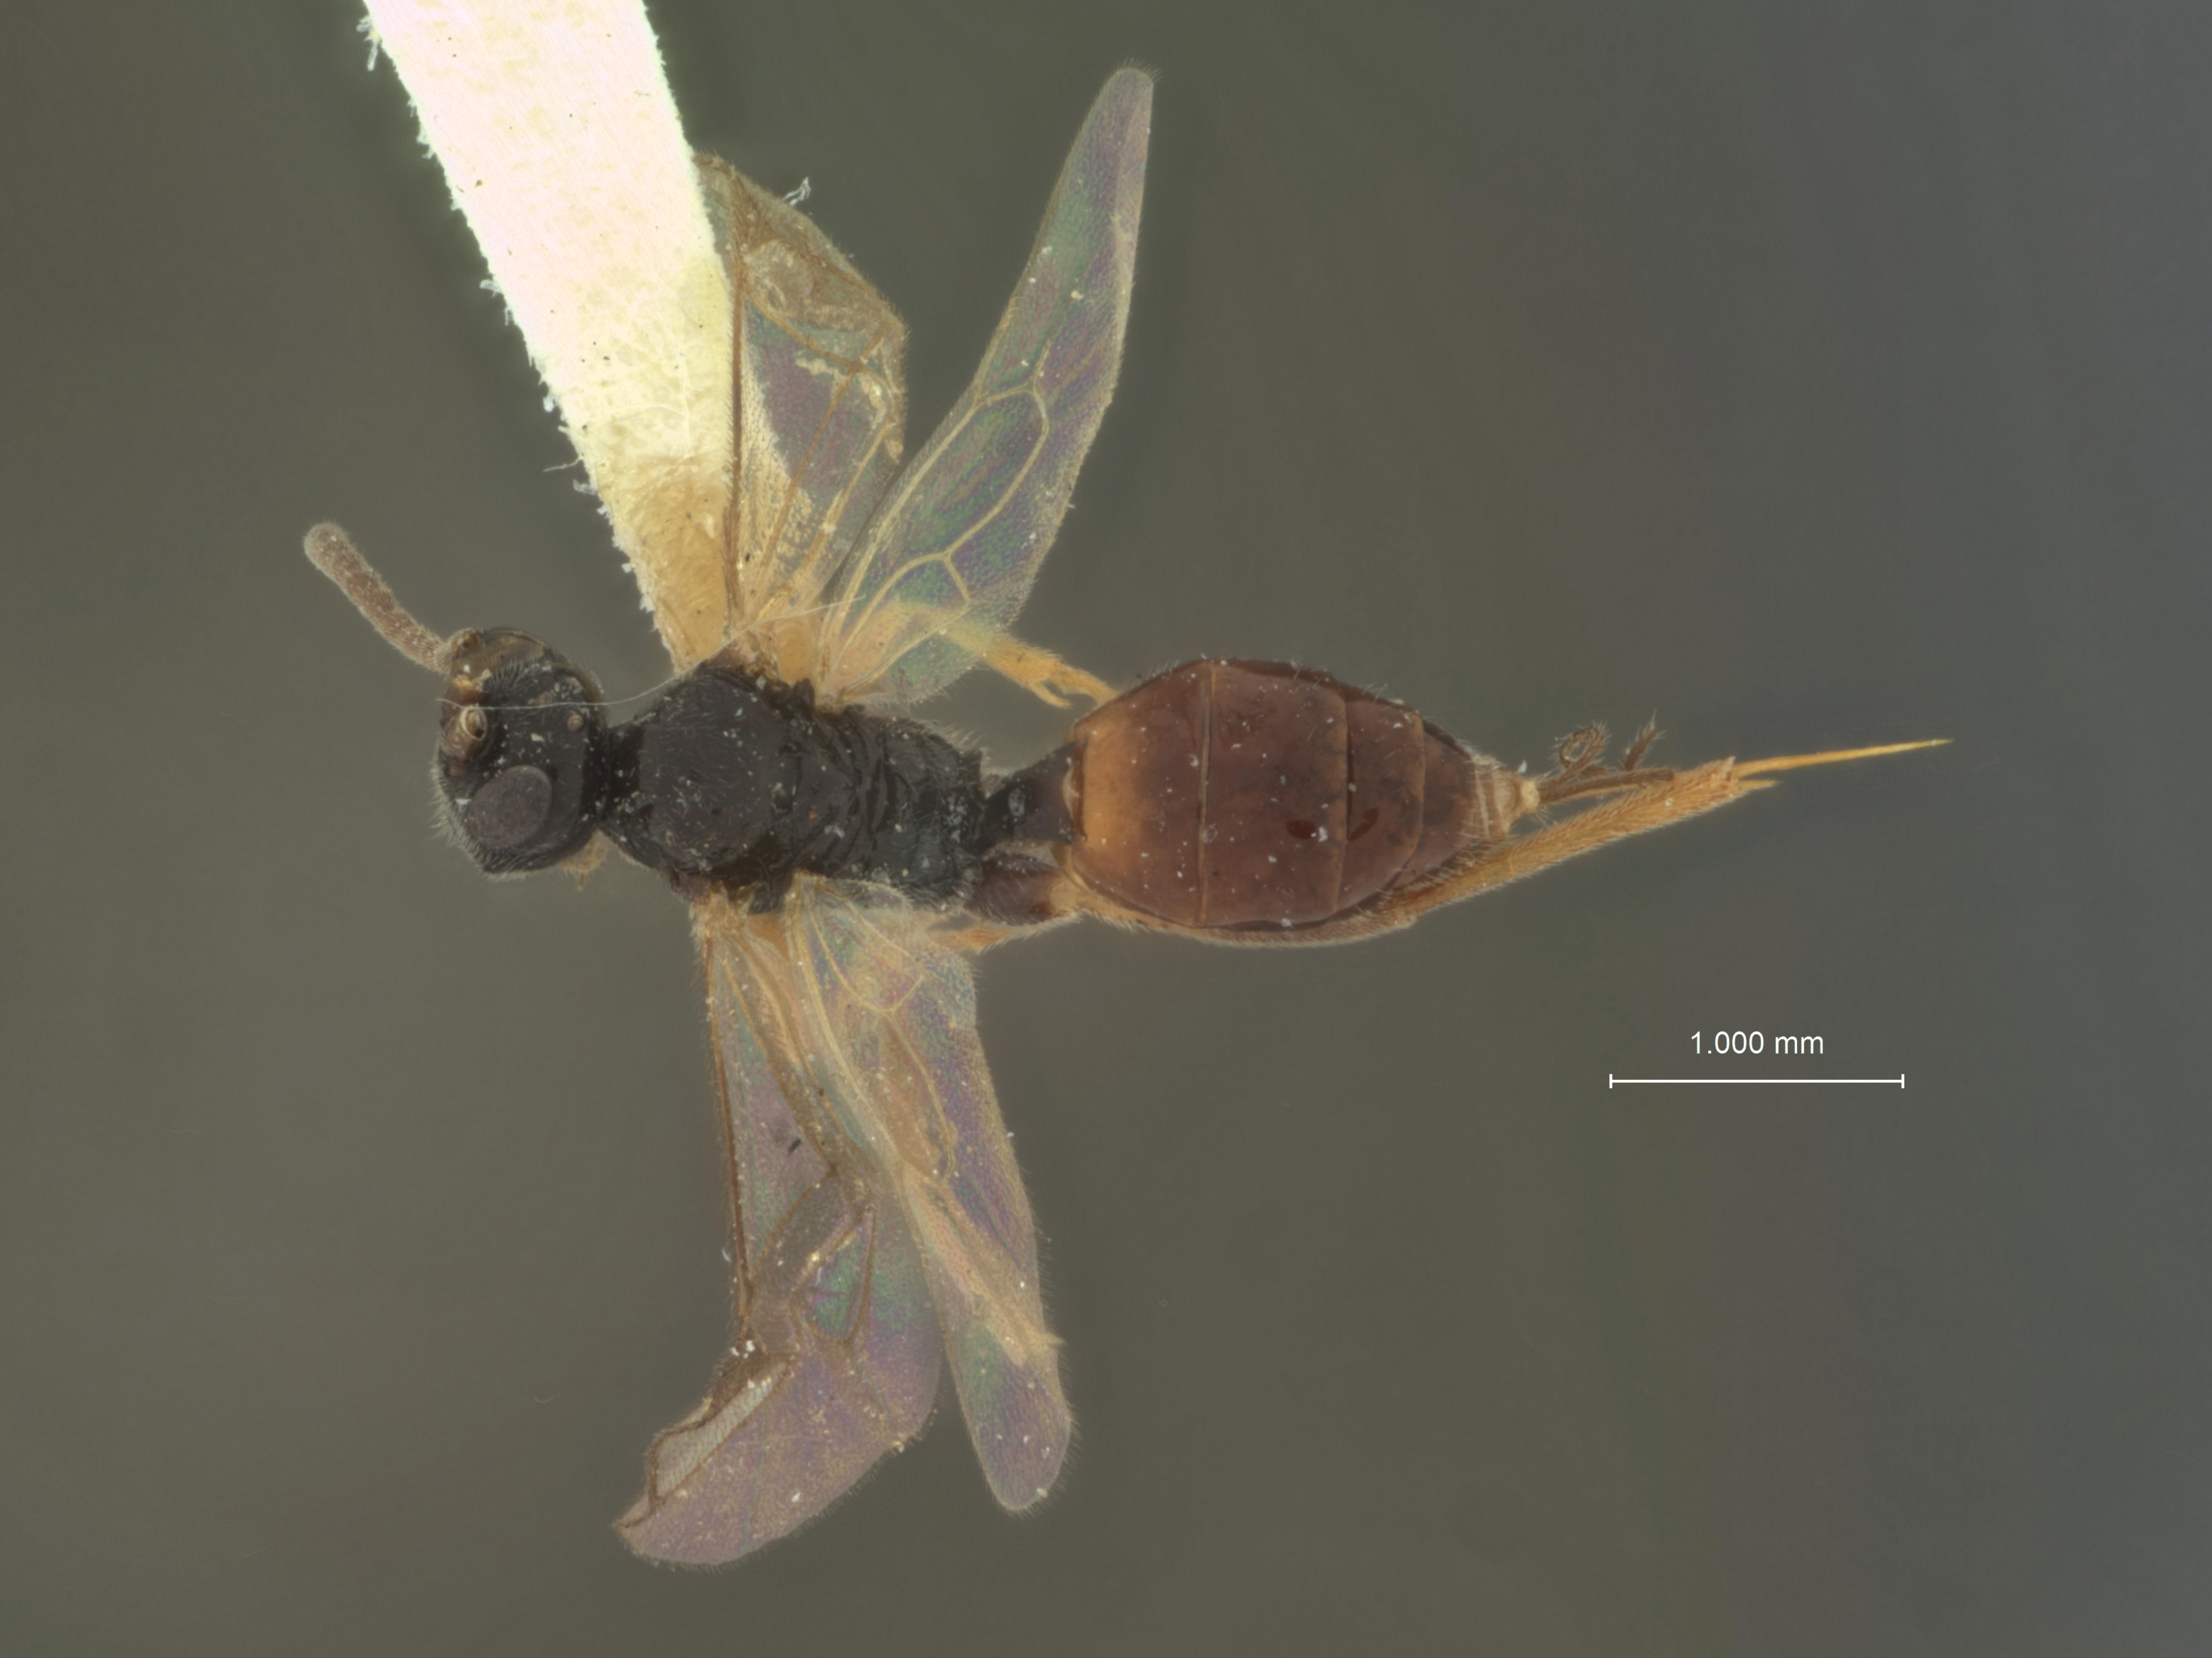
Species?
Hedylus crassicornis
